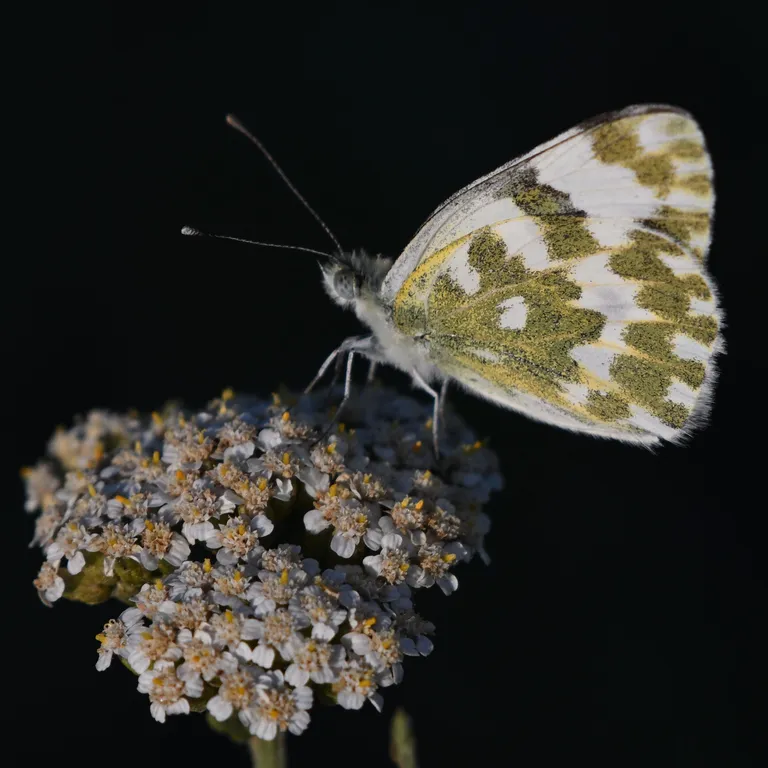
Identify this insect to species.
Pontia edusa
